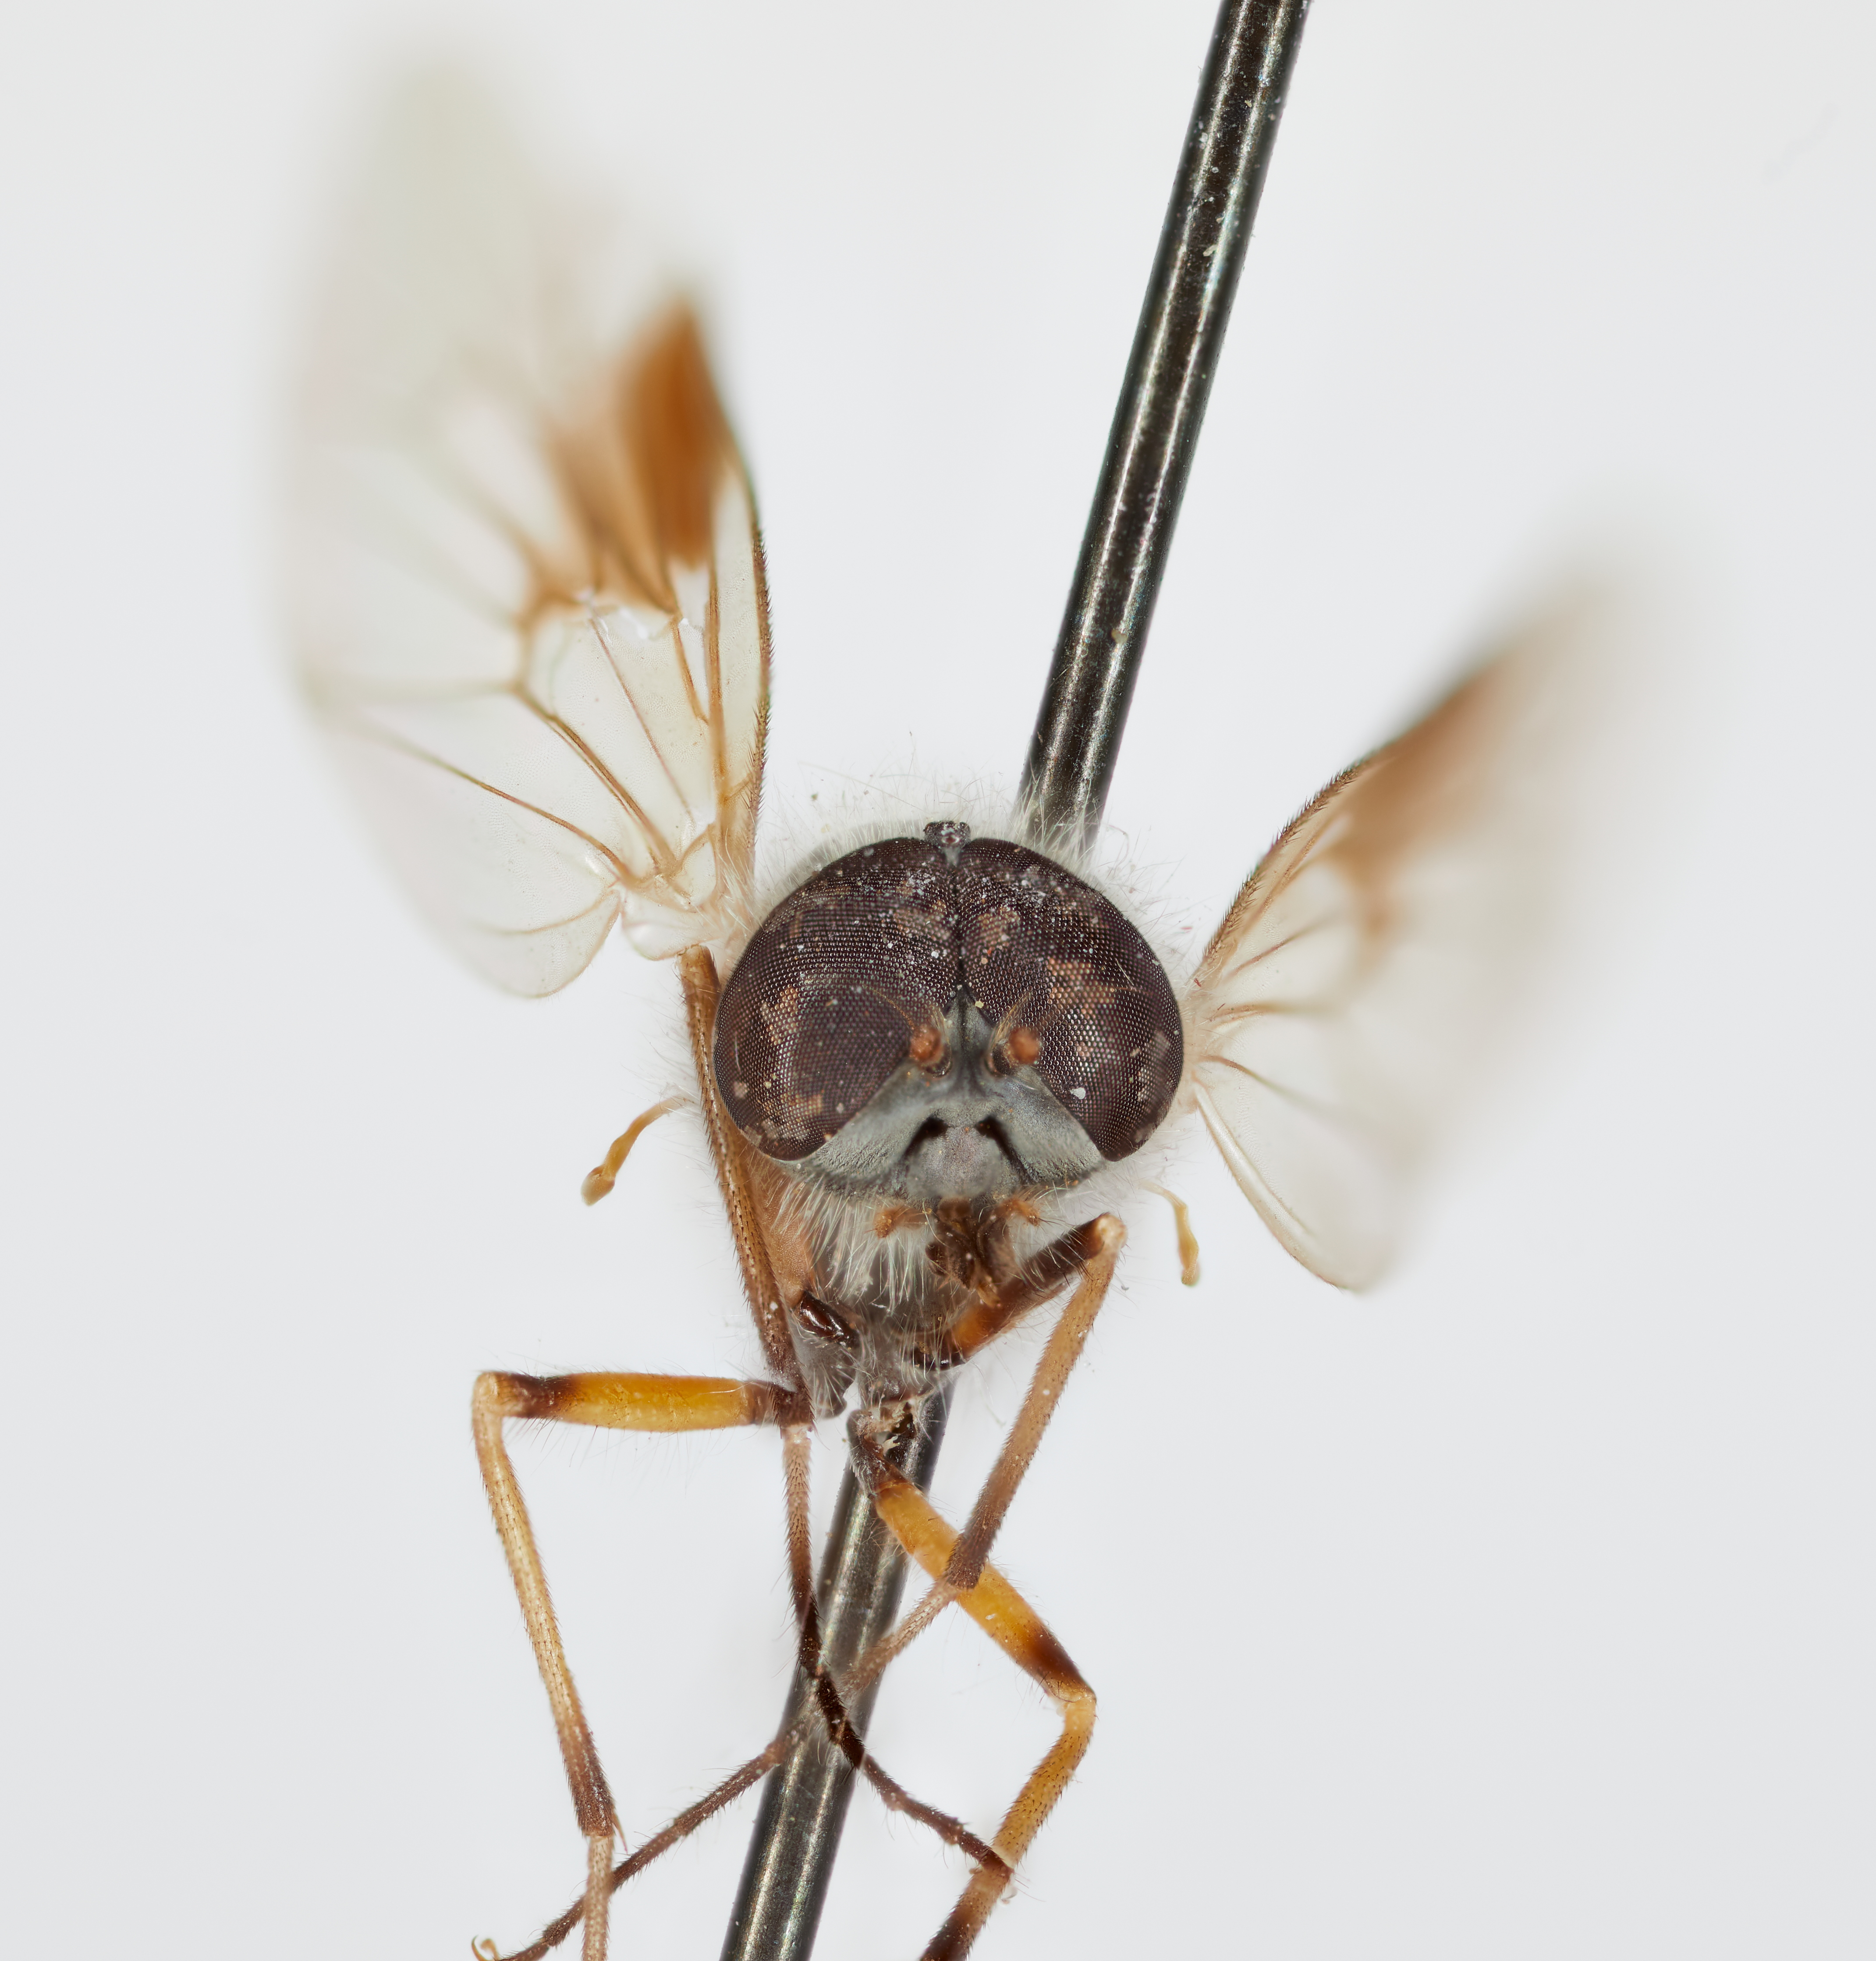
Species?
Dasyomma basalis
